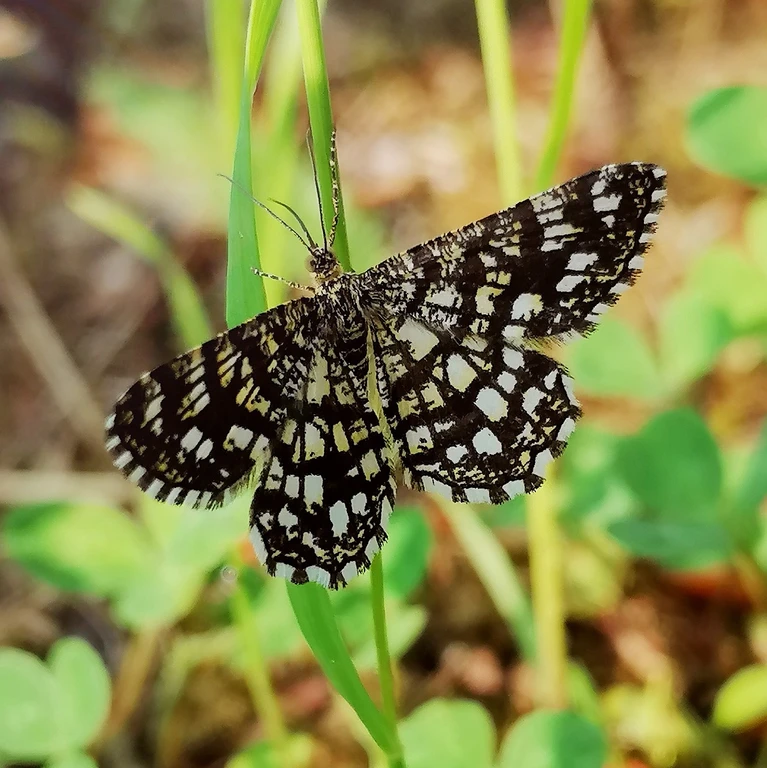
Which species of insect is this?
Chiasmia clathrata
